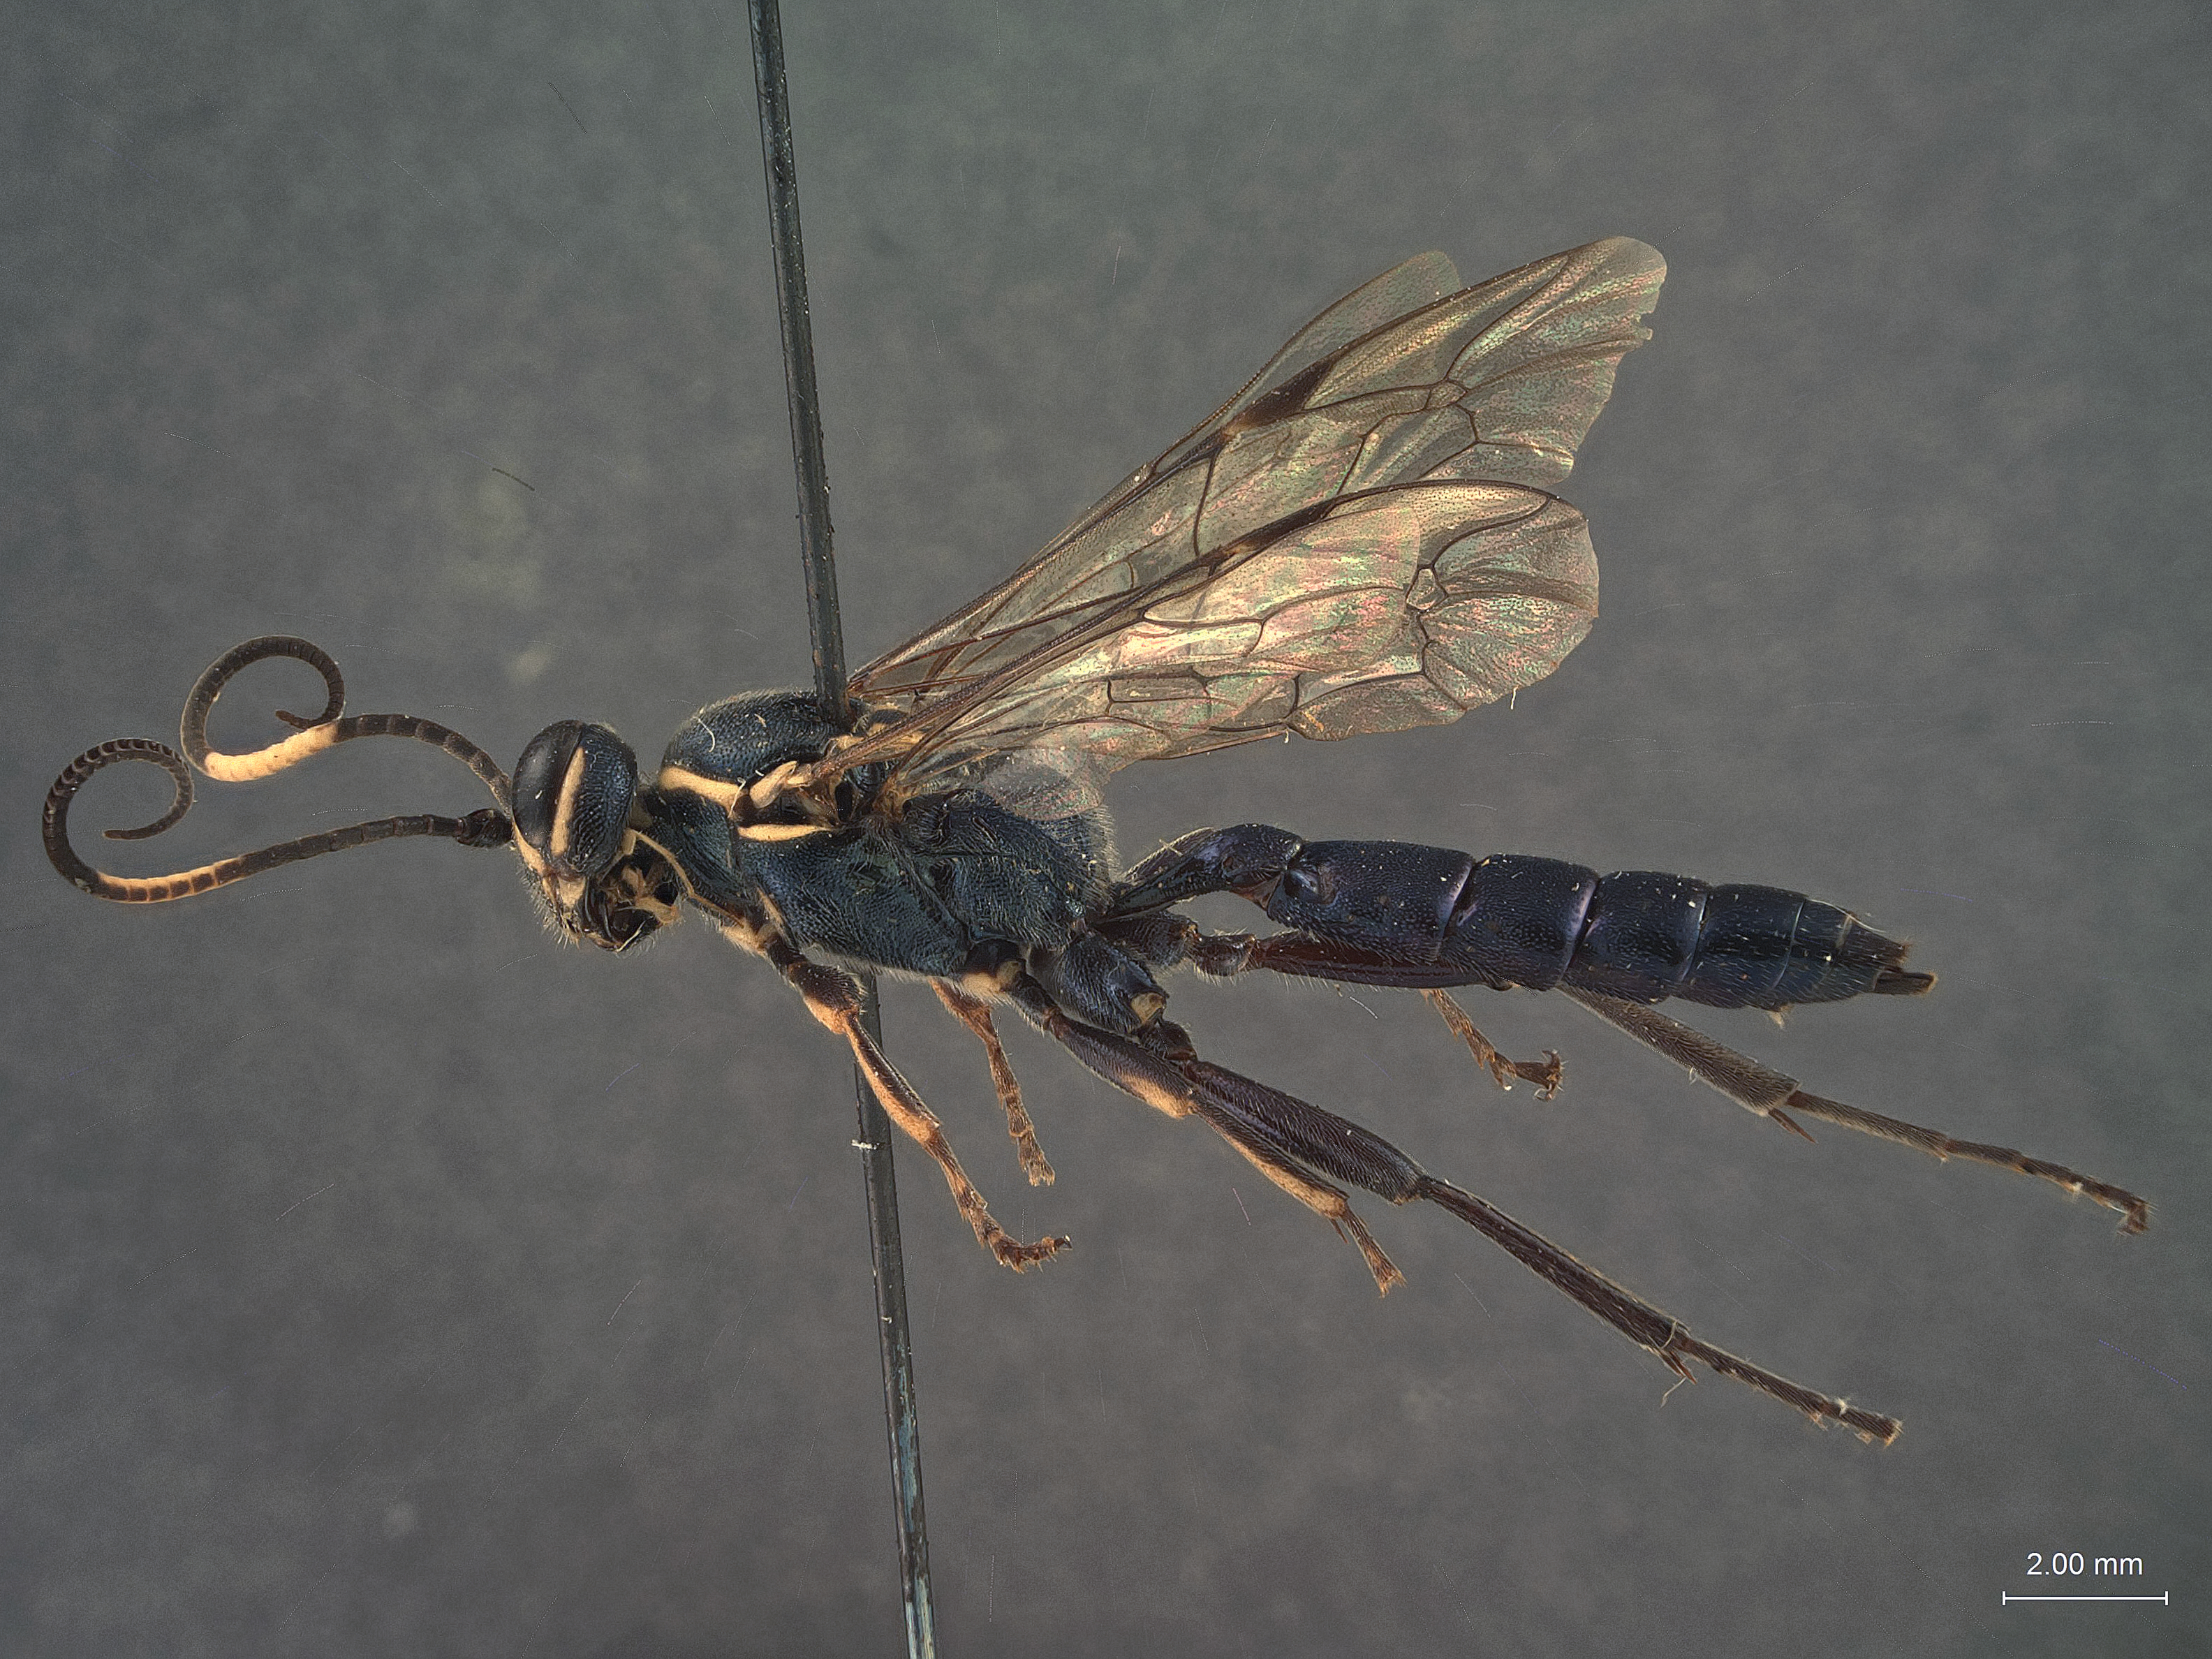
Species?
Coelichneumon neomexicanus
